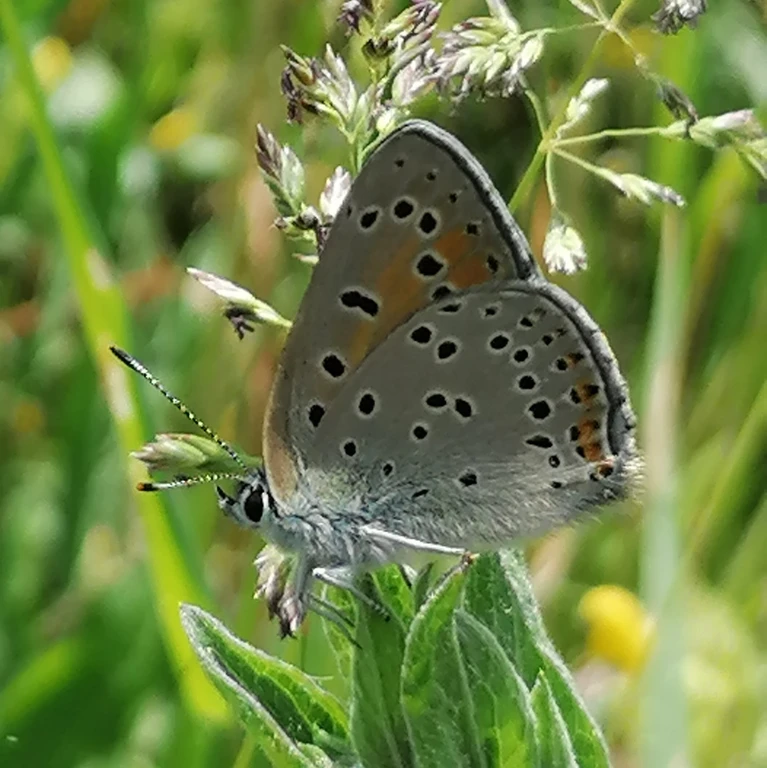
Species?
Lycaena hippothoe (also Palaeochrysophanus hippothoe)
